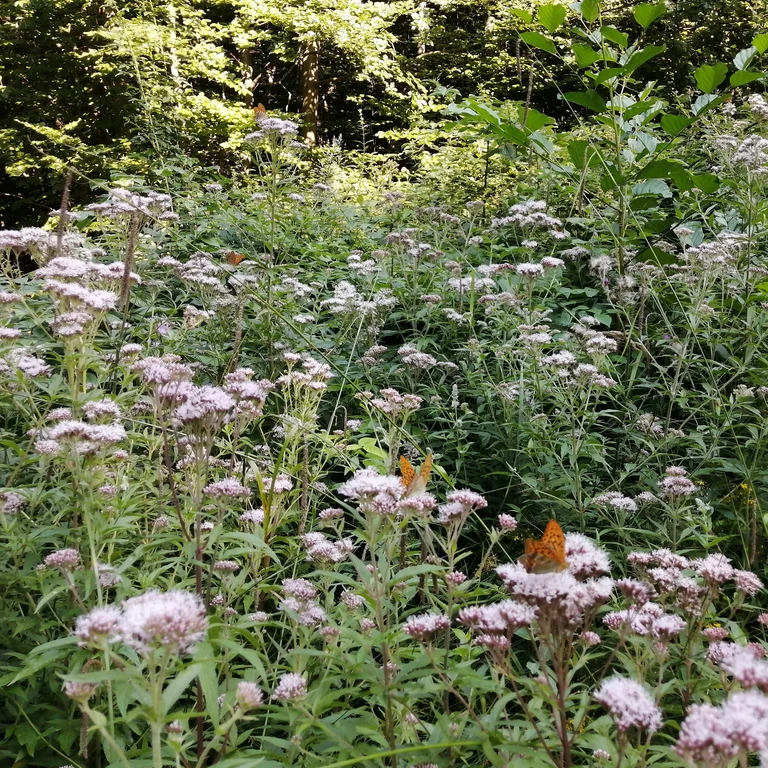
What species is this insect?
Argynnis paphia
